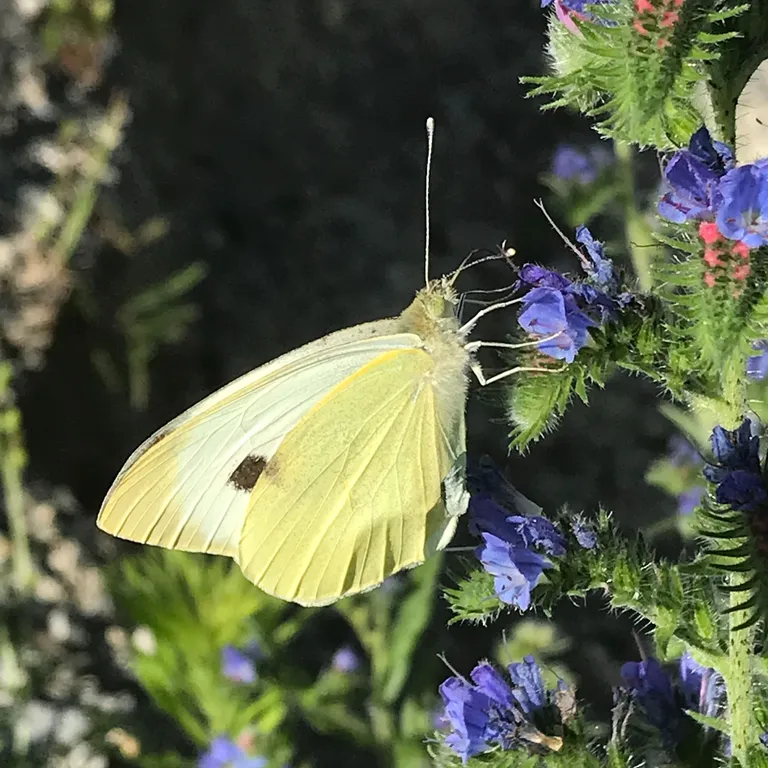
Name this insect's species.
Pieris brassicae
